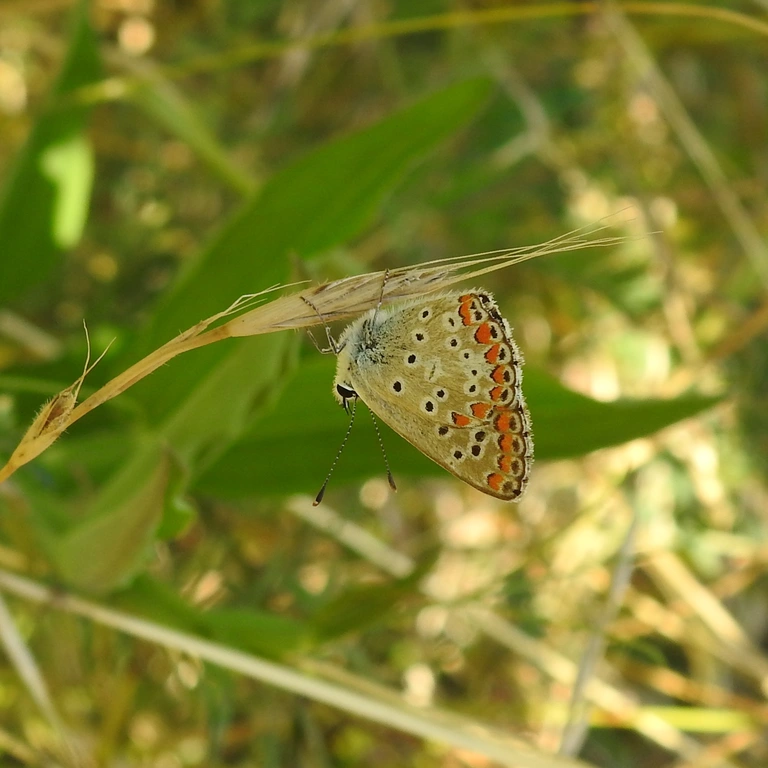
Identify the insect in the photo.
Aricia agestis/artaxerxes
